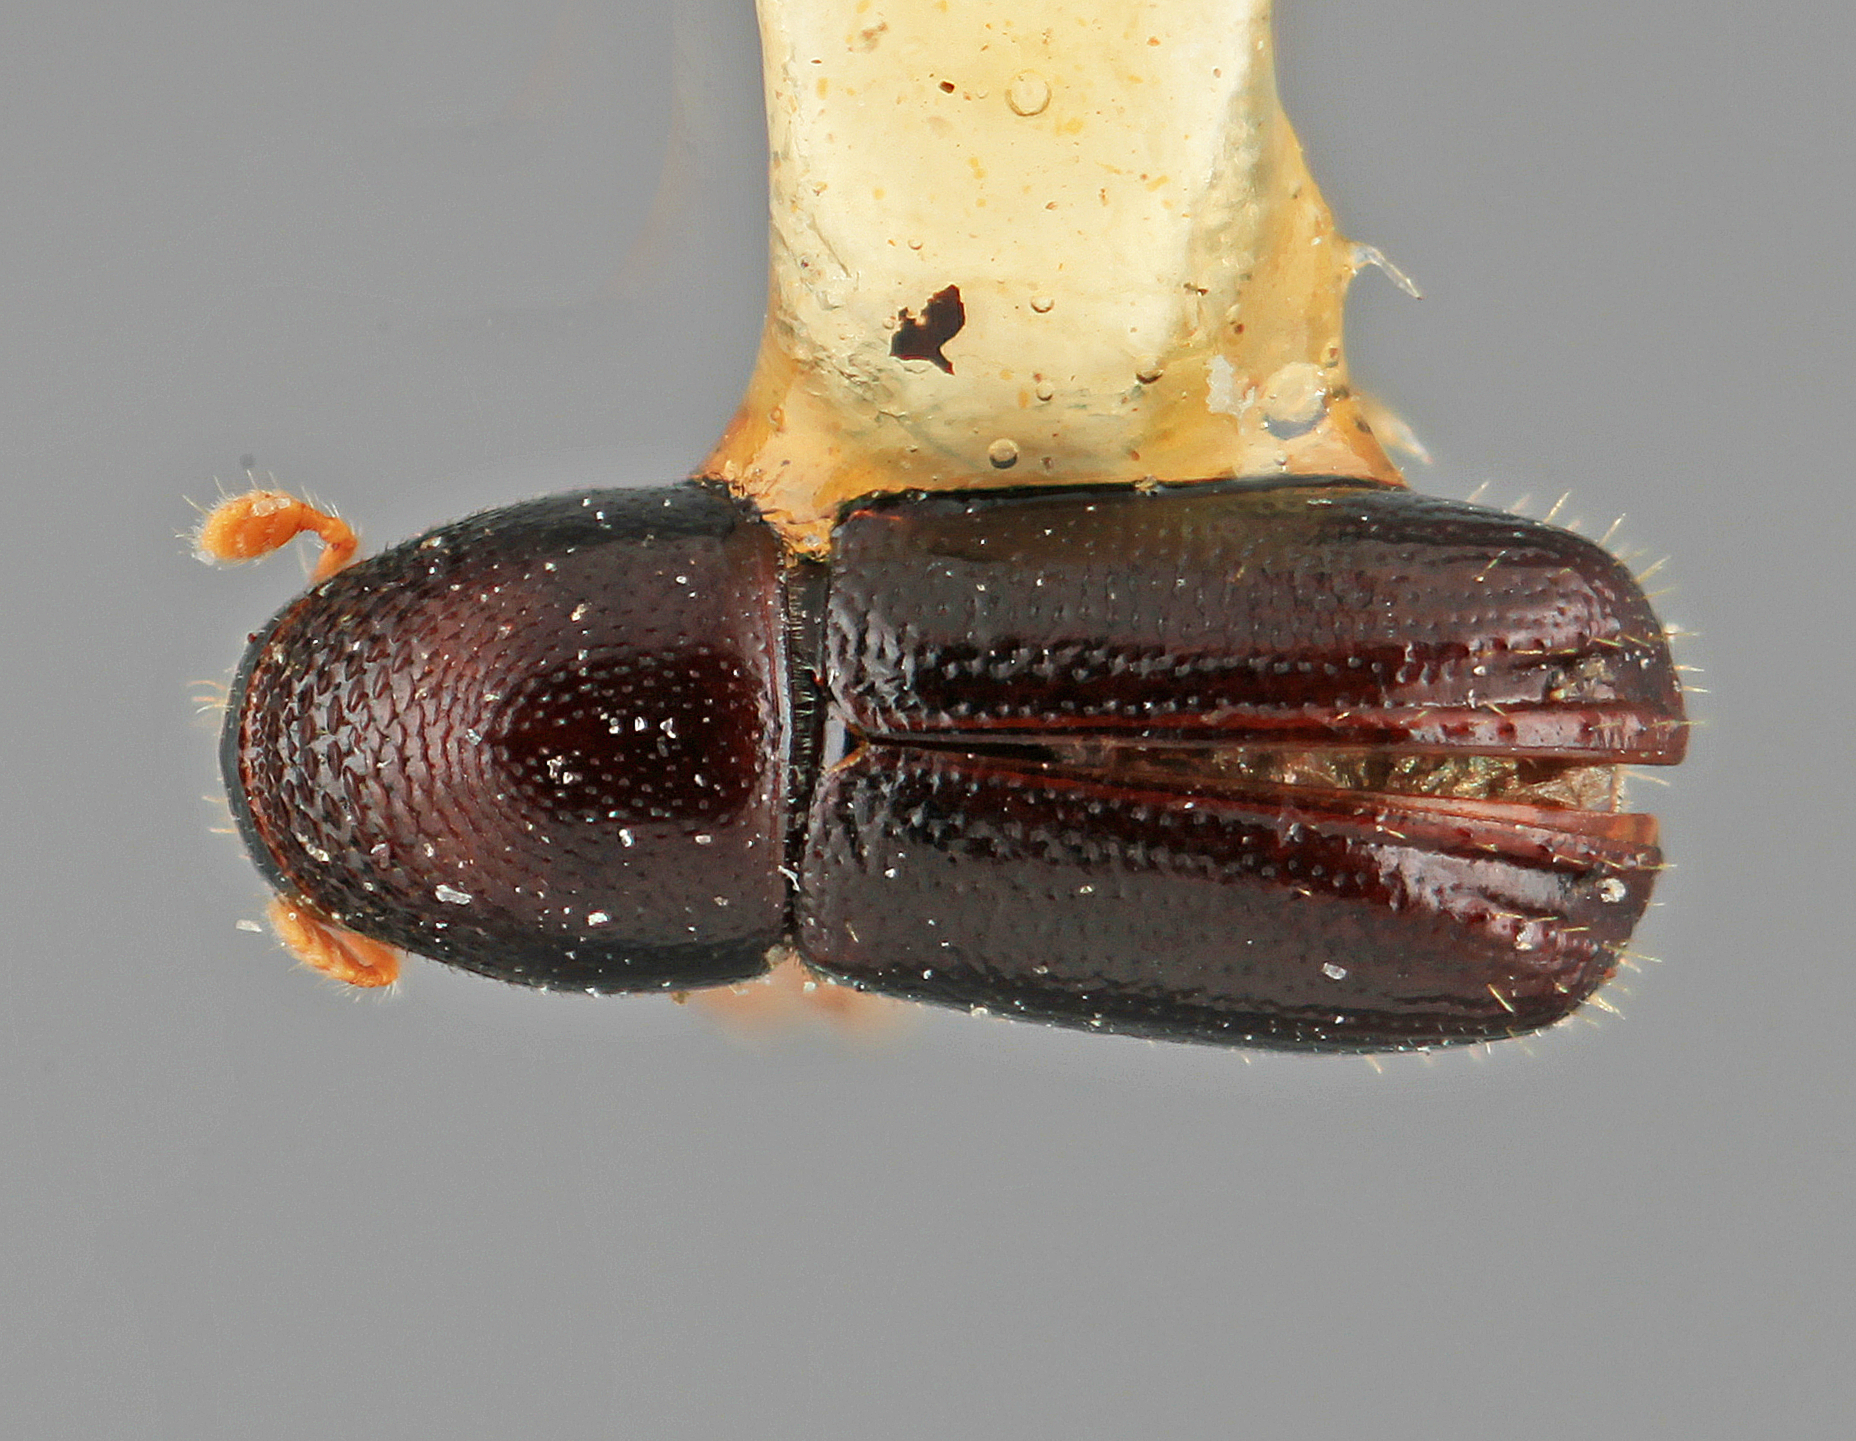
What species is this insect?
Pityophthorus degener
